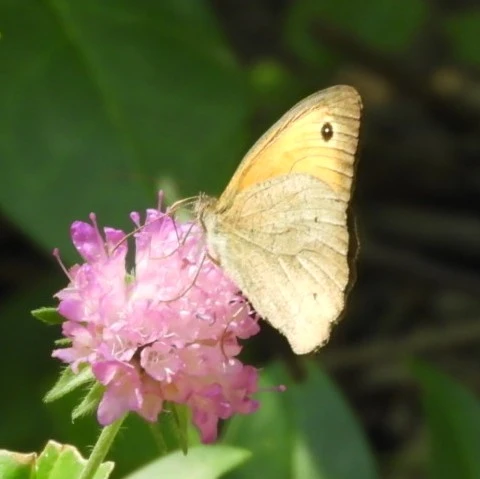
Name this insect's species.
Maniola jurtina
